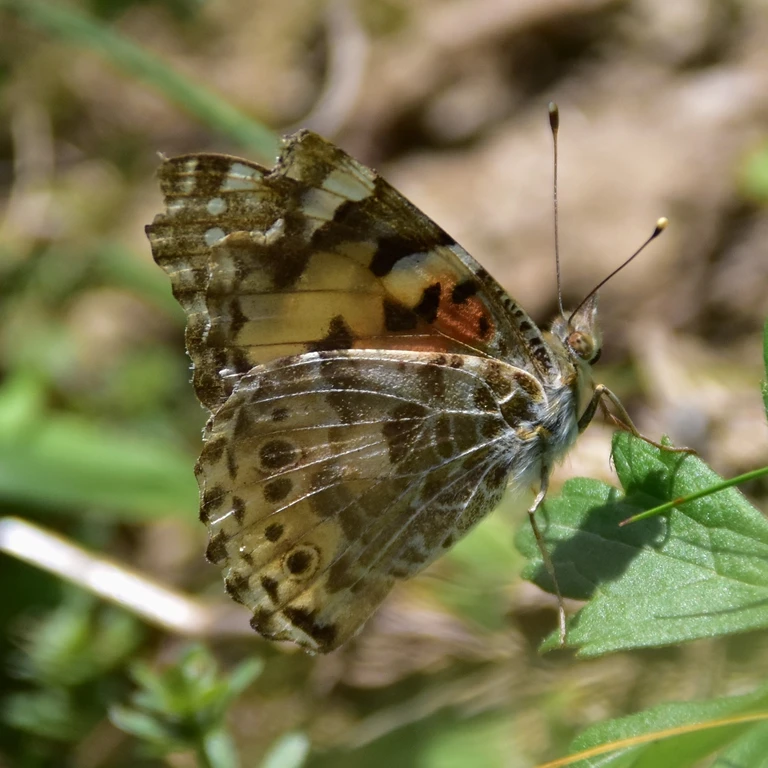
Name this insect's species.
Vanessa cardui
